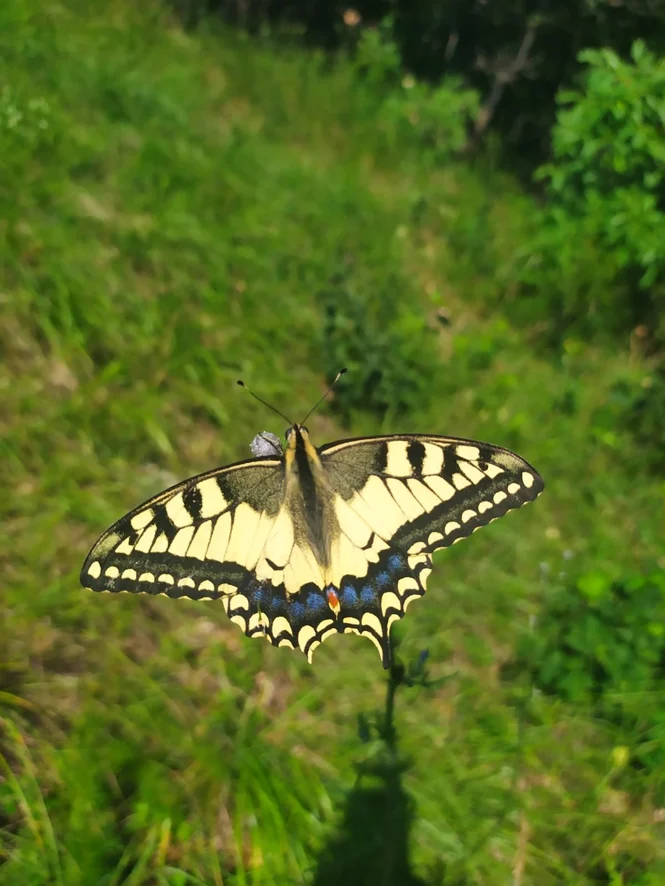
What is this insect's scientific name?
Papilio machaon
